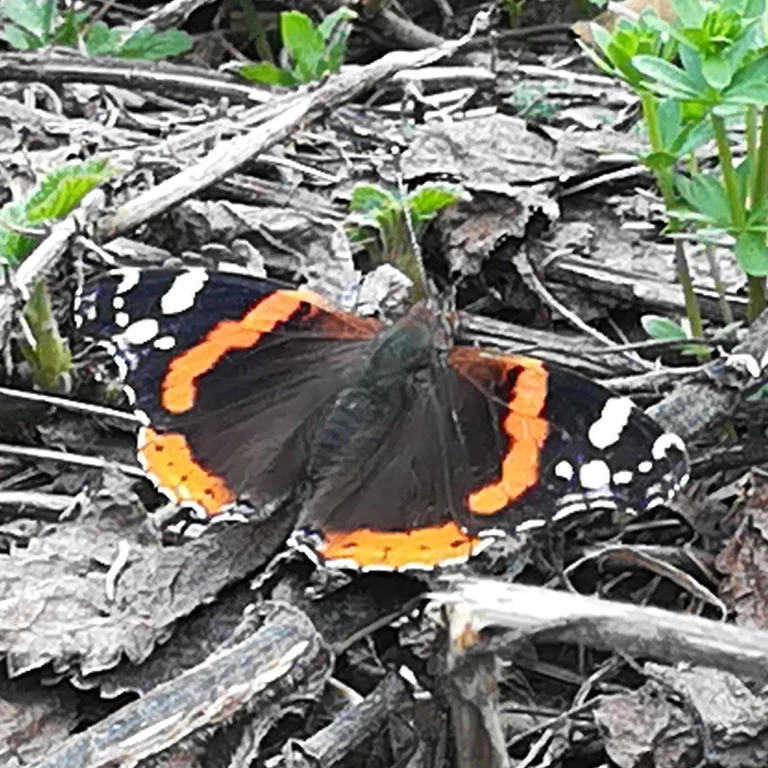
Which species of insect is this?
Vanessa atalanta
